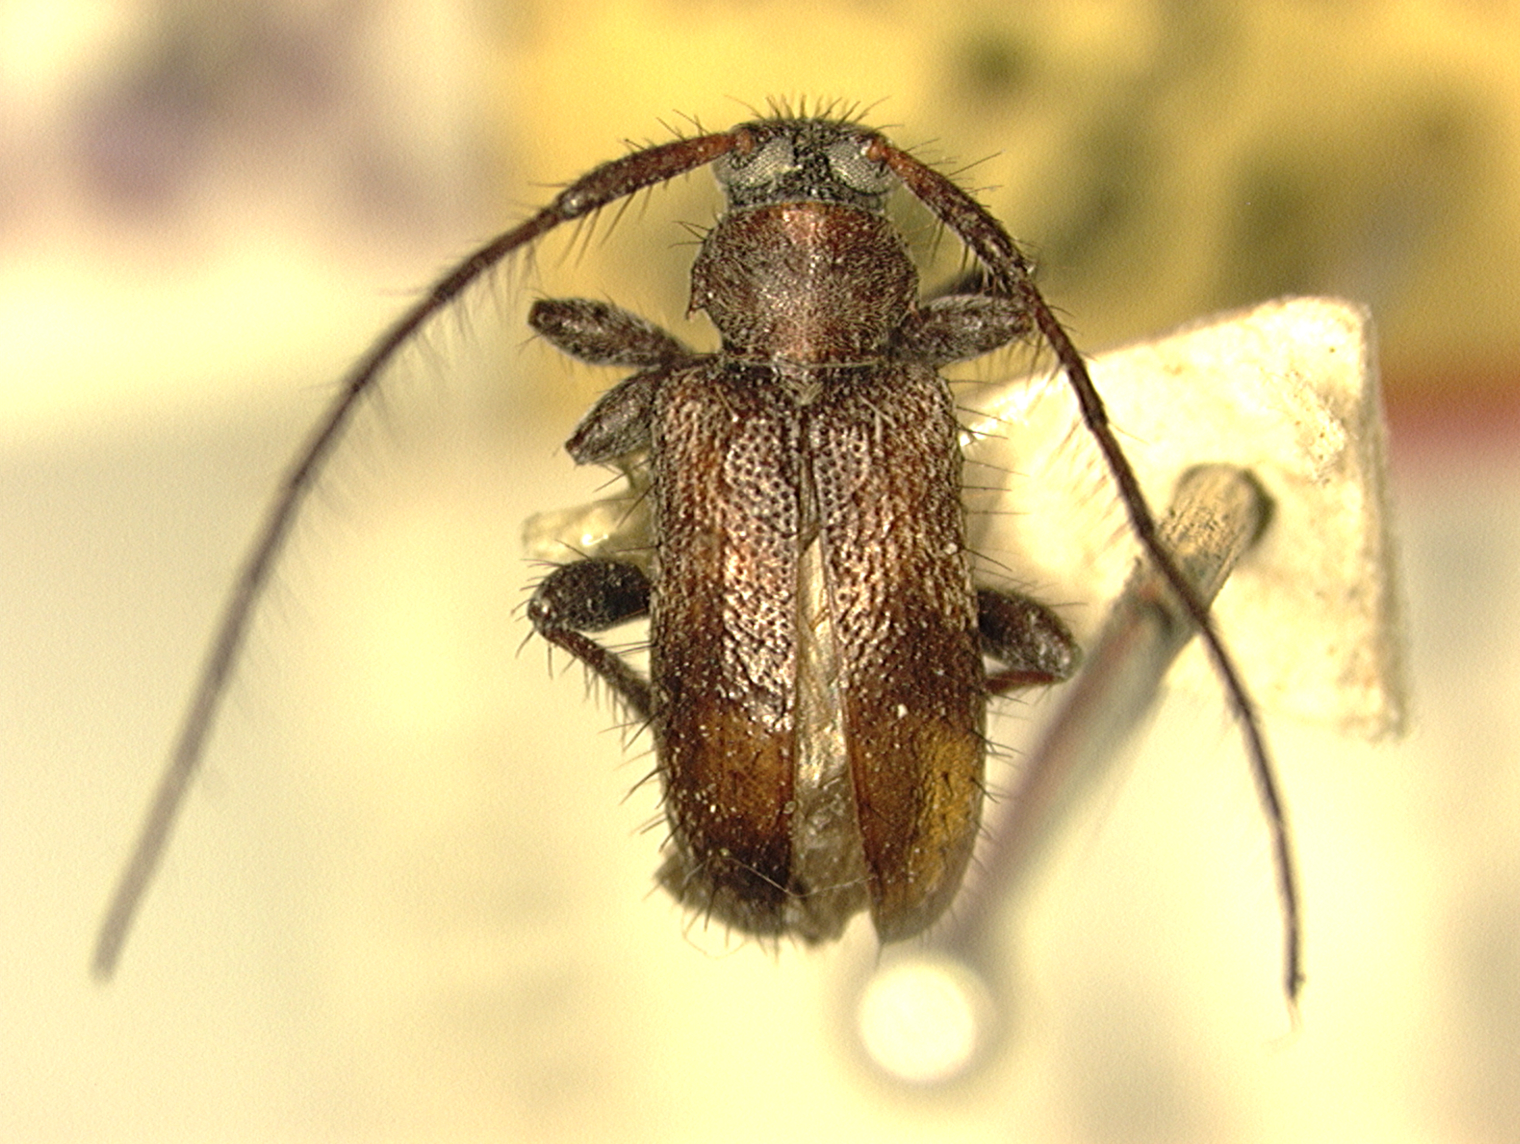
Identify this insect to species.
Exocentrus saleyerianus
